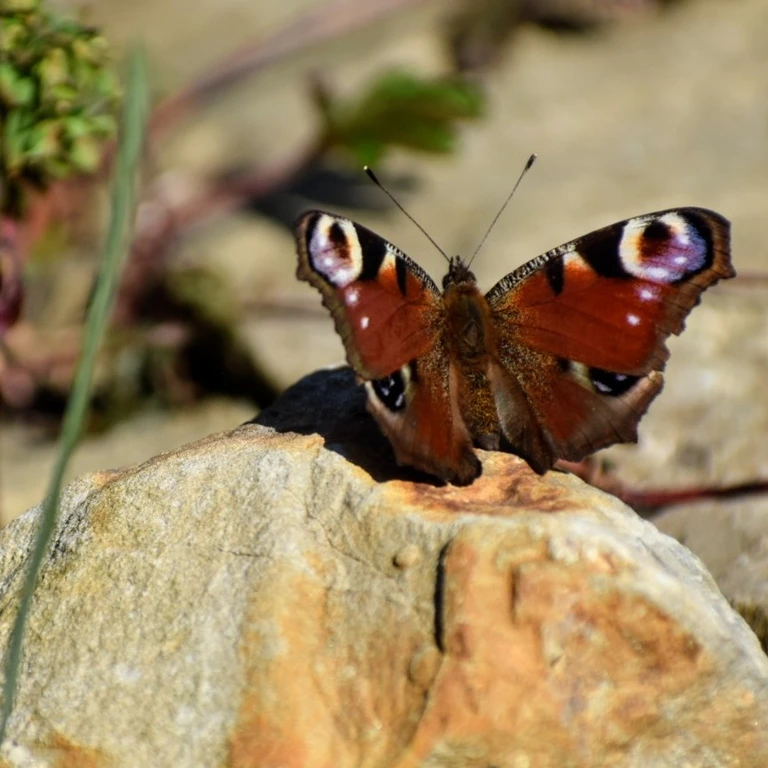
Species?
Aglais io
